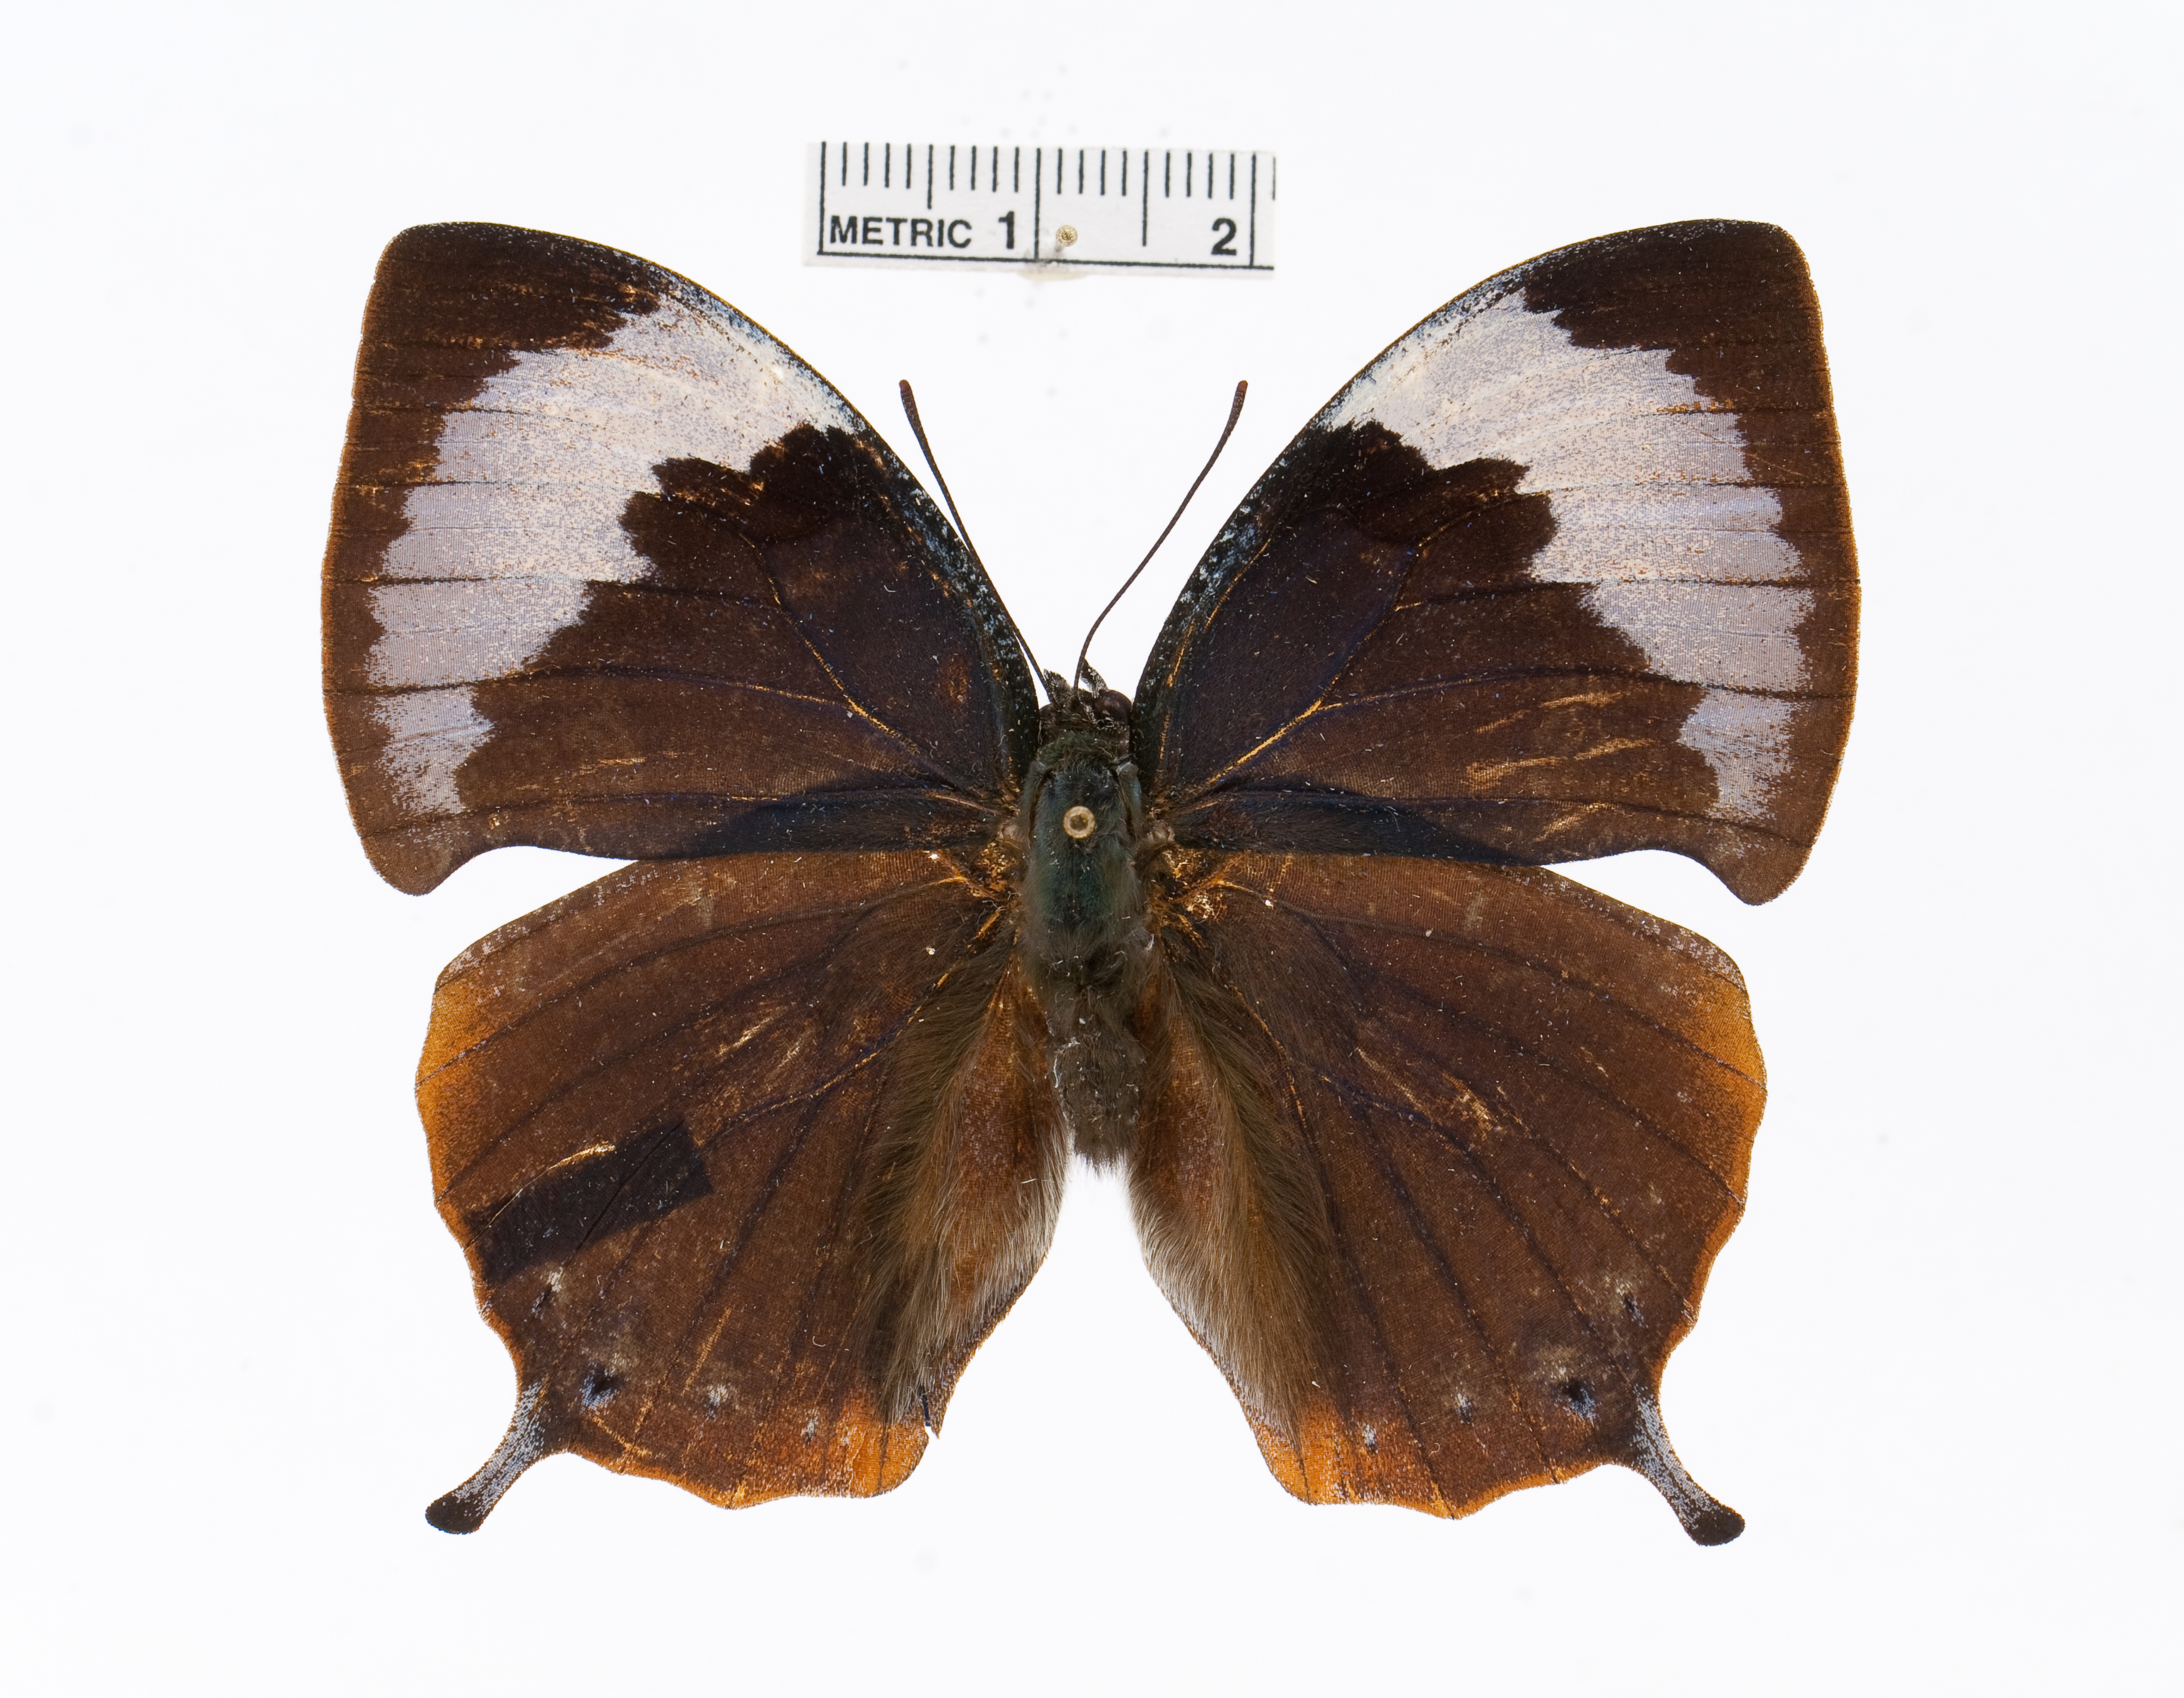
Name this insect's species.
Memphis laura
